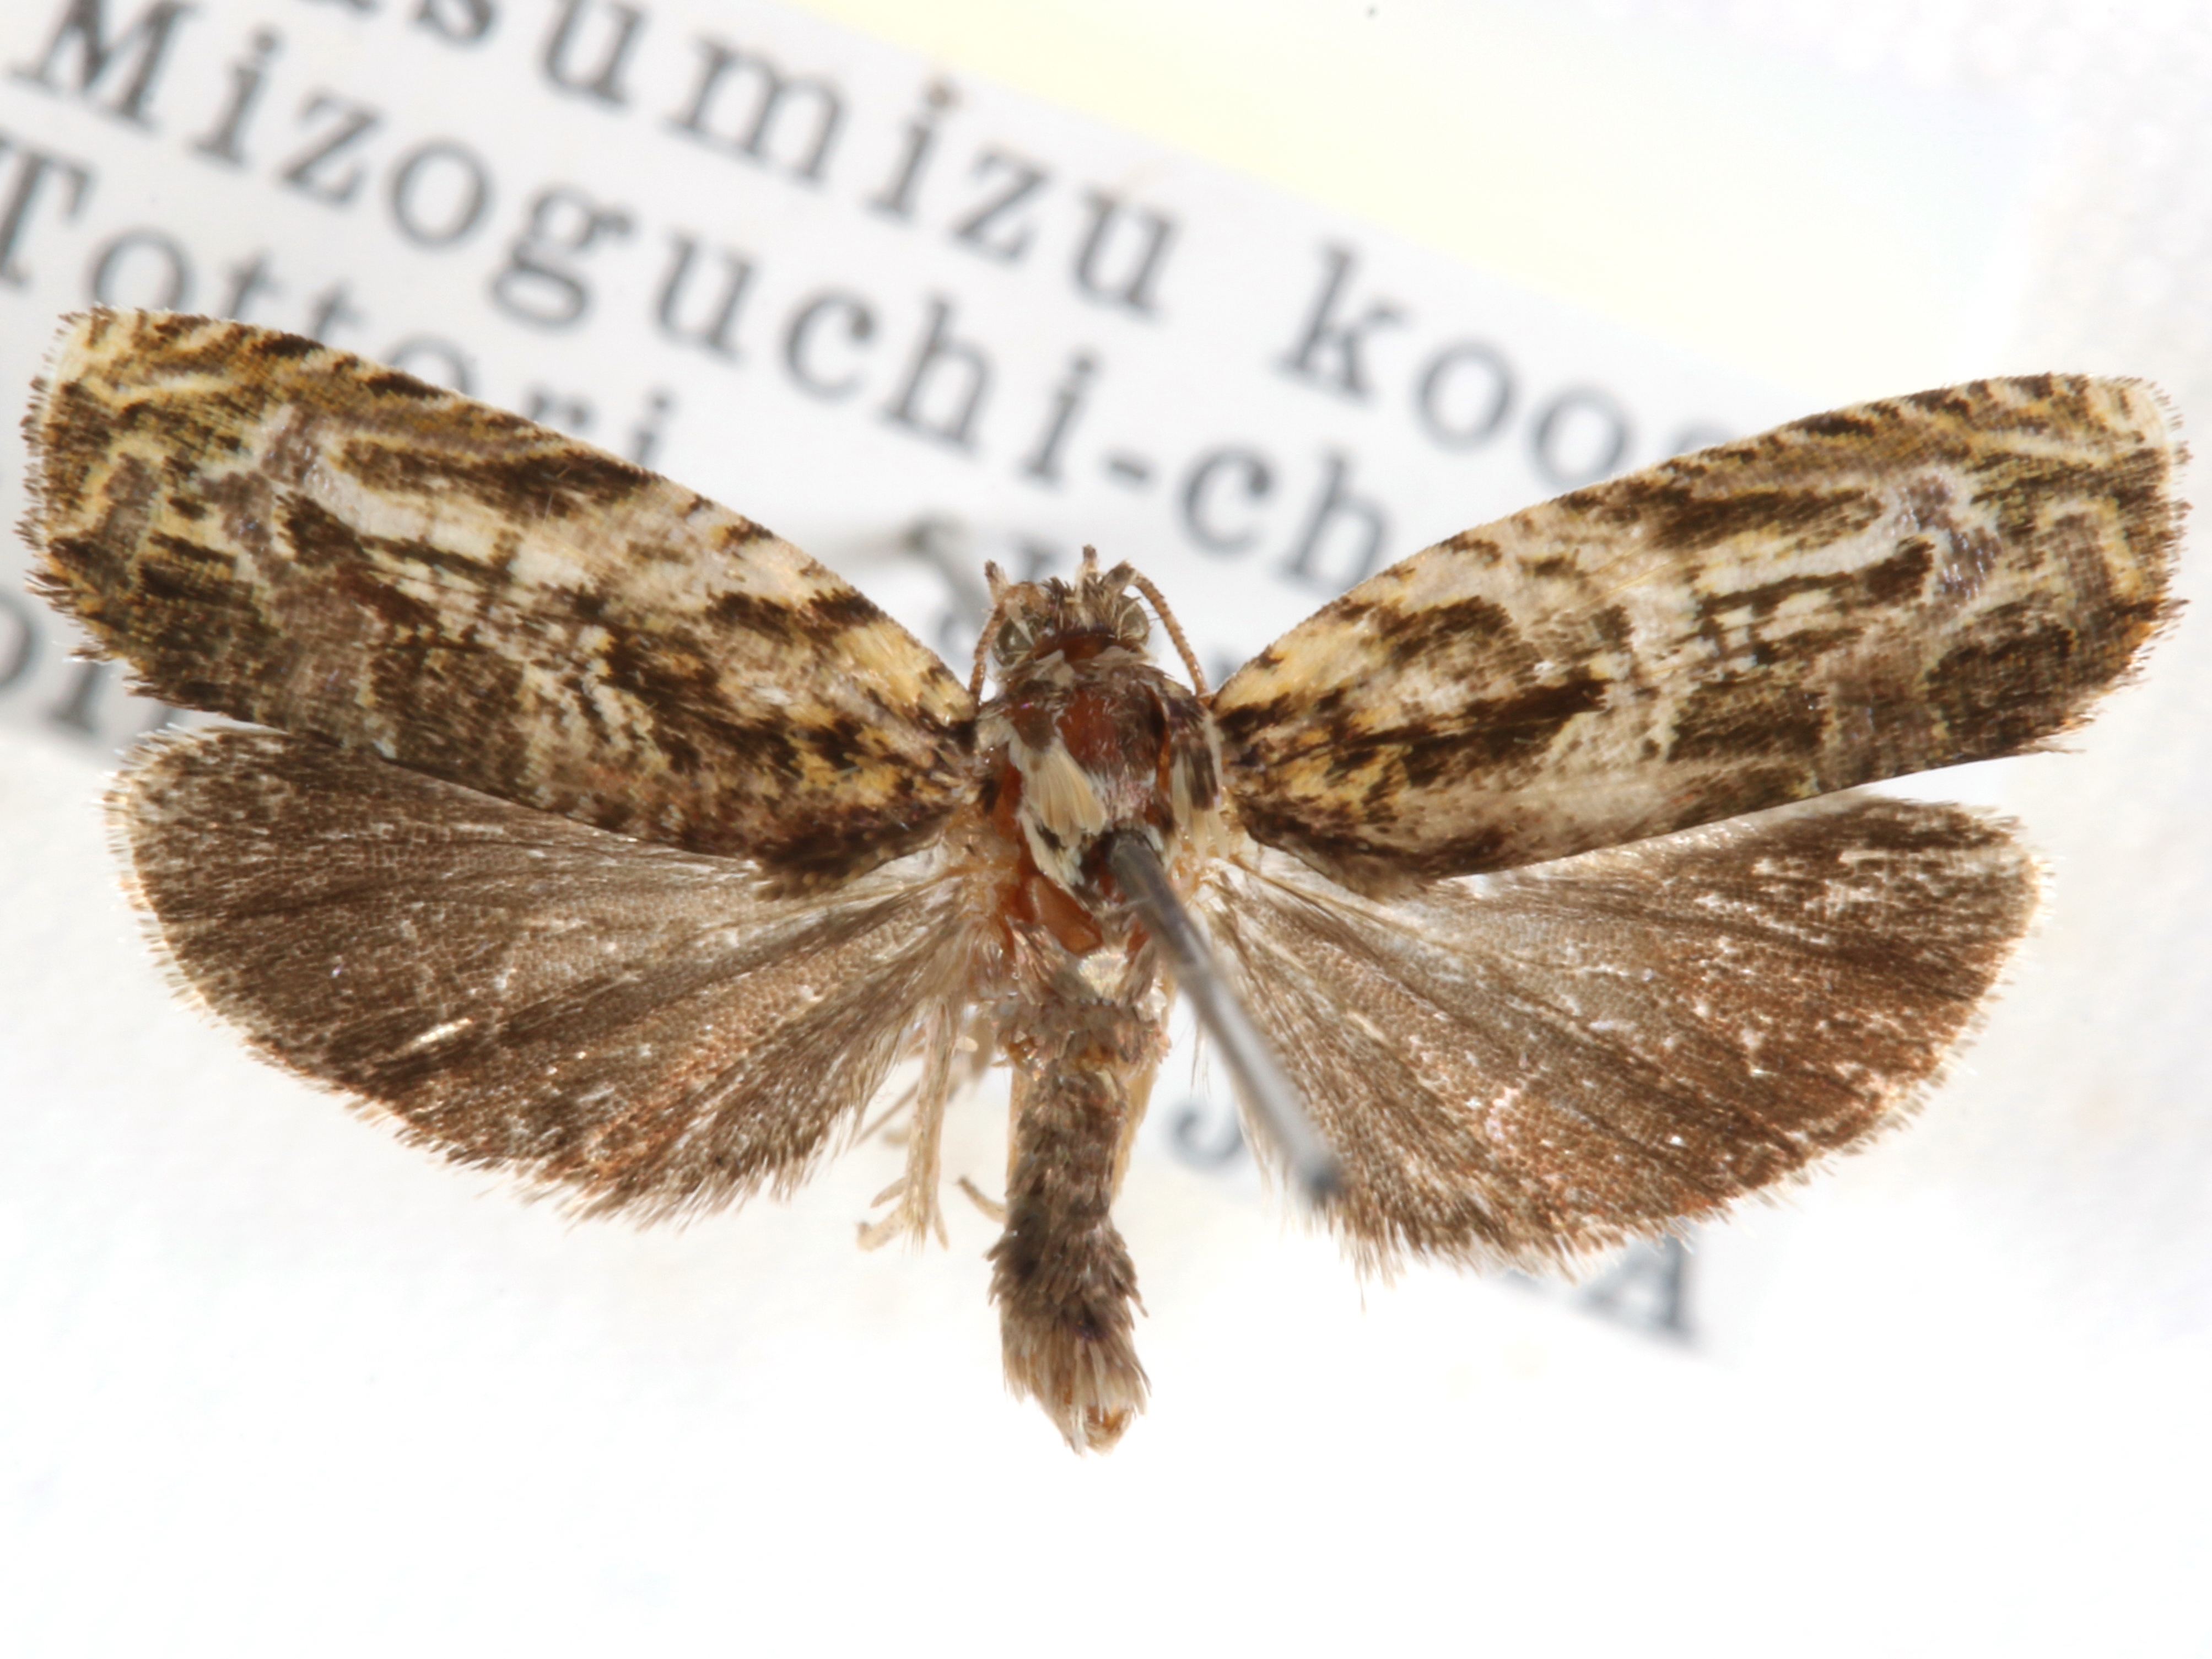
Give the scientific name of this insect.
Pseudohedya cincinna
